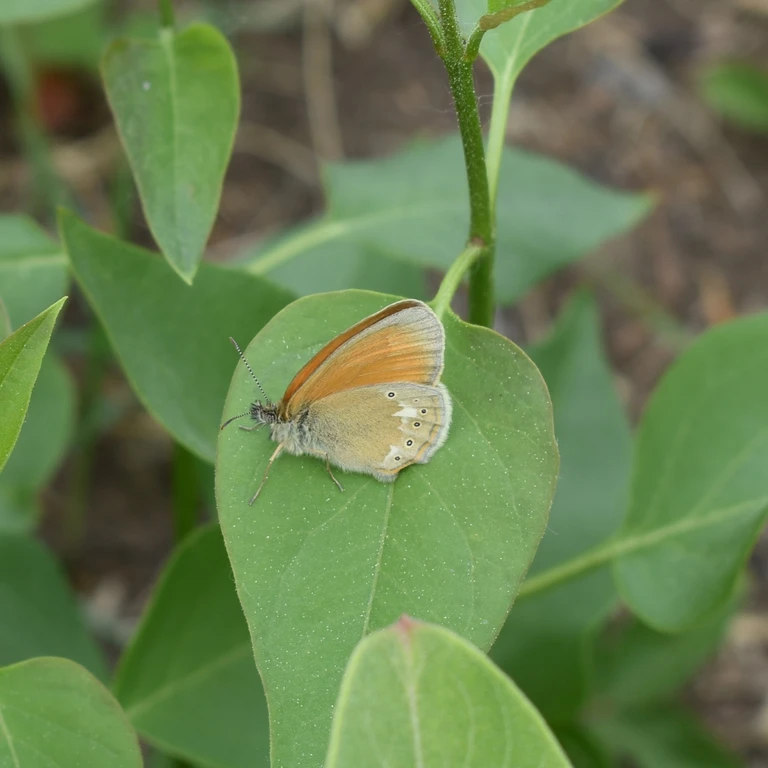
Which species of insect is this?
Coenonympha glycerion (also Coenonympha iphis)
